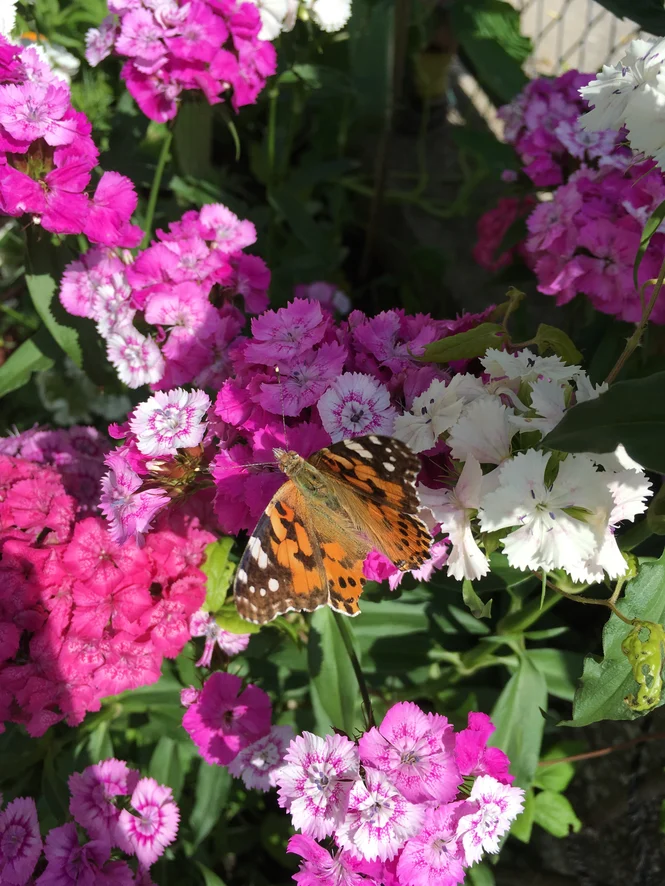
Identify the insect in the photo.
Vanessa cardui
